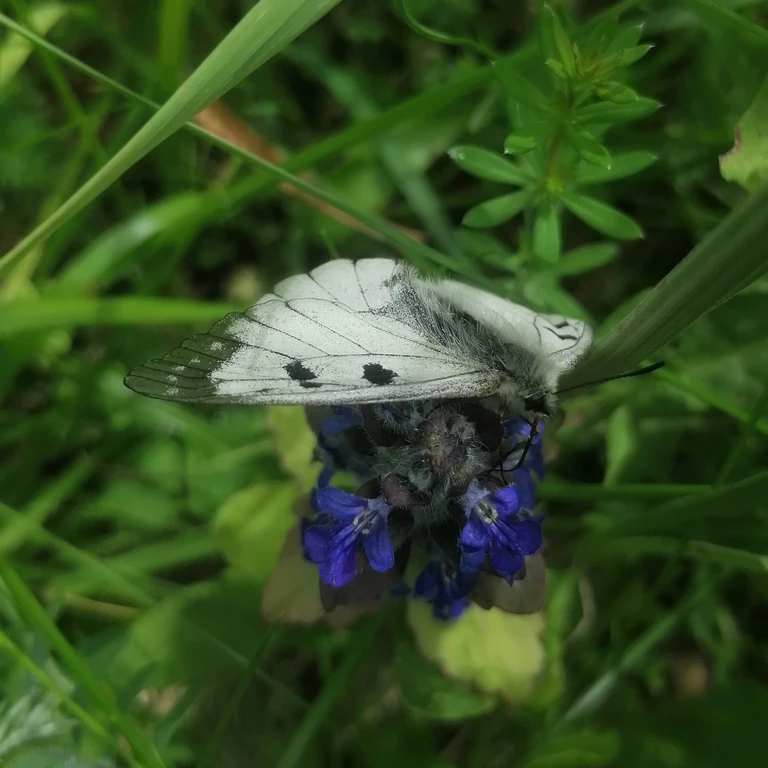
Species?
Parnassius mnemosyne
